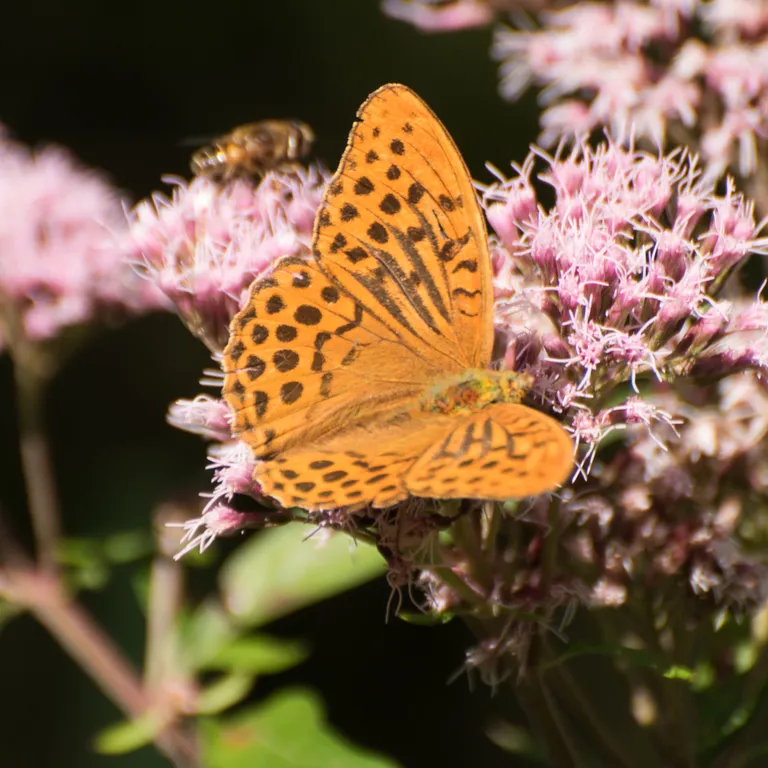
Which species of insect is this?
Argynnis paphia
